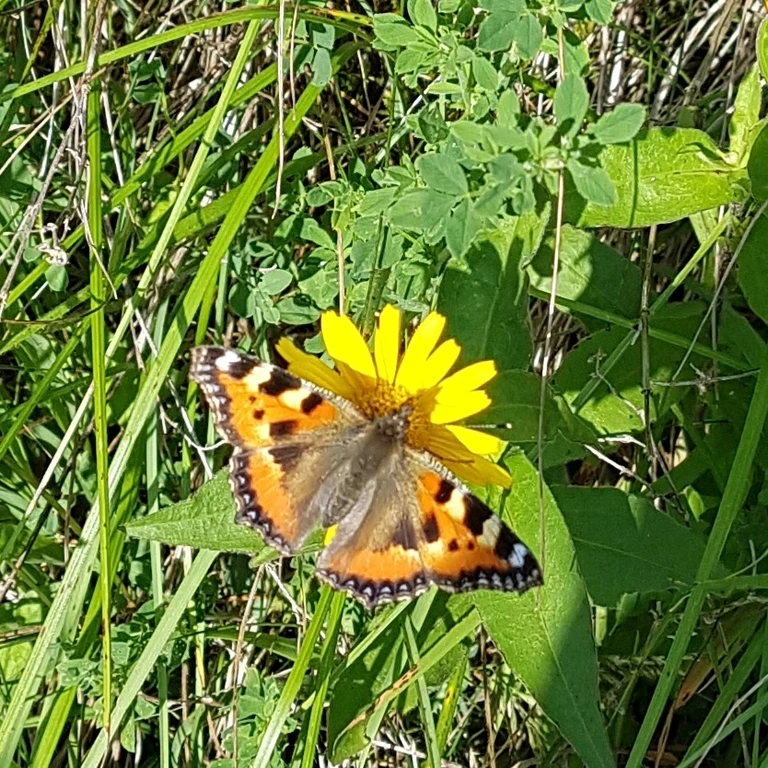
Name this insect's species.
Aglais urticae
